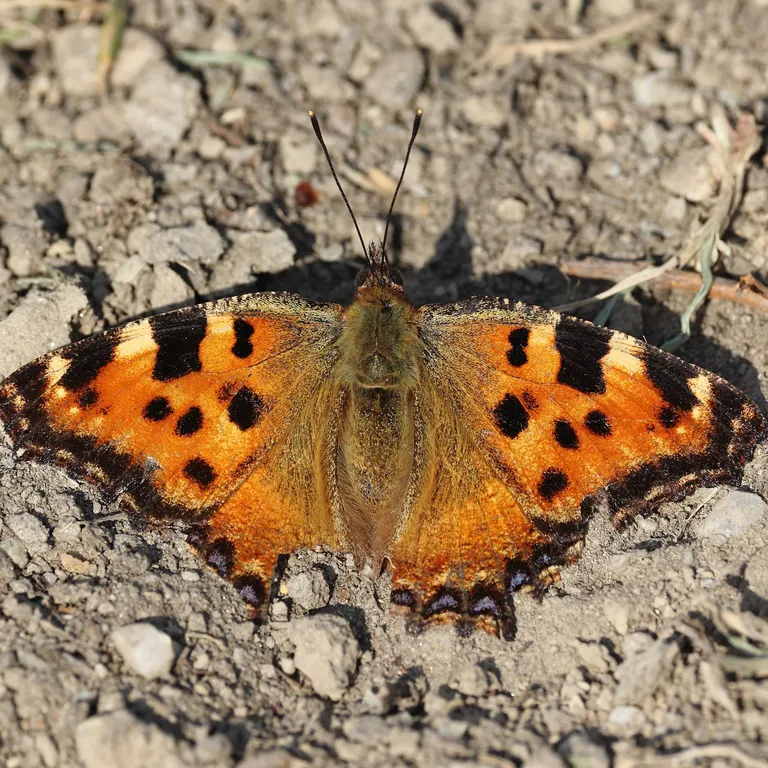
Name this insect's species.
Nymphalis polychloros
